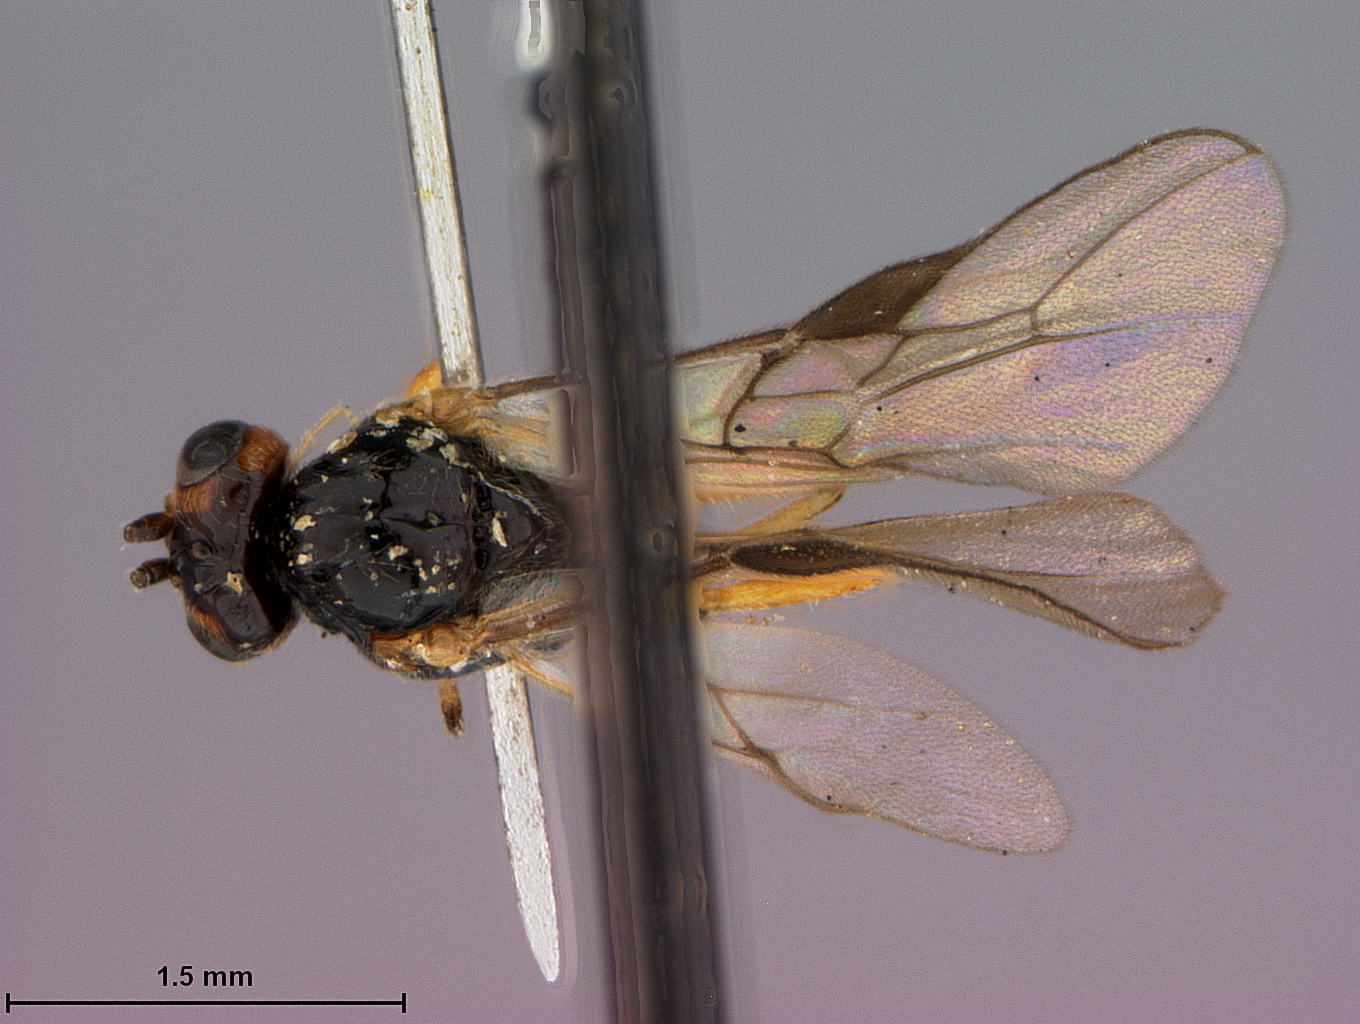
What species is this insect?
Opius frequens
